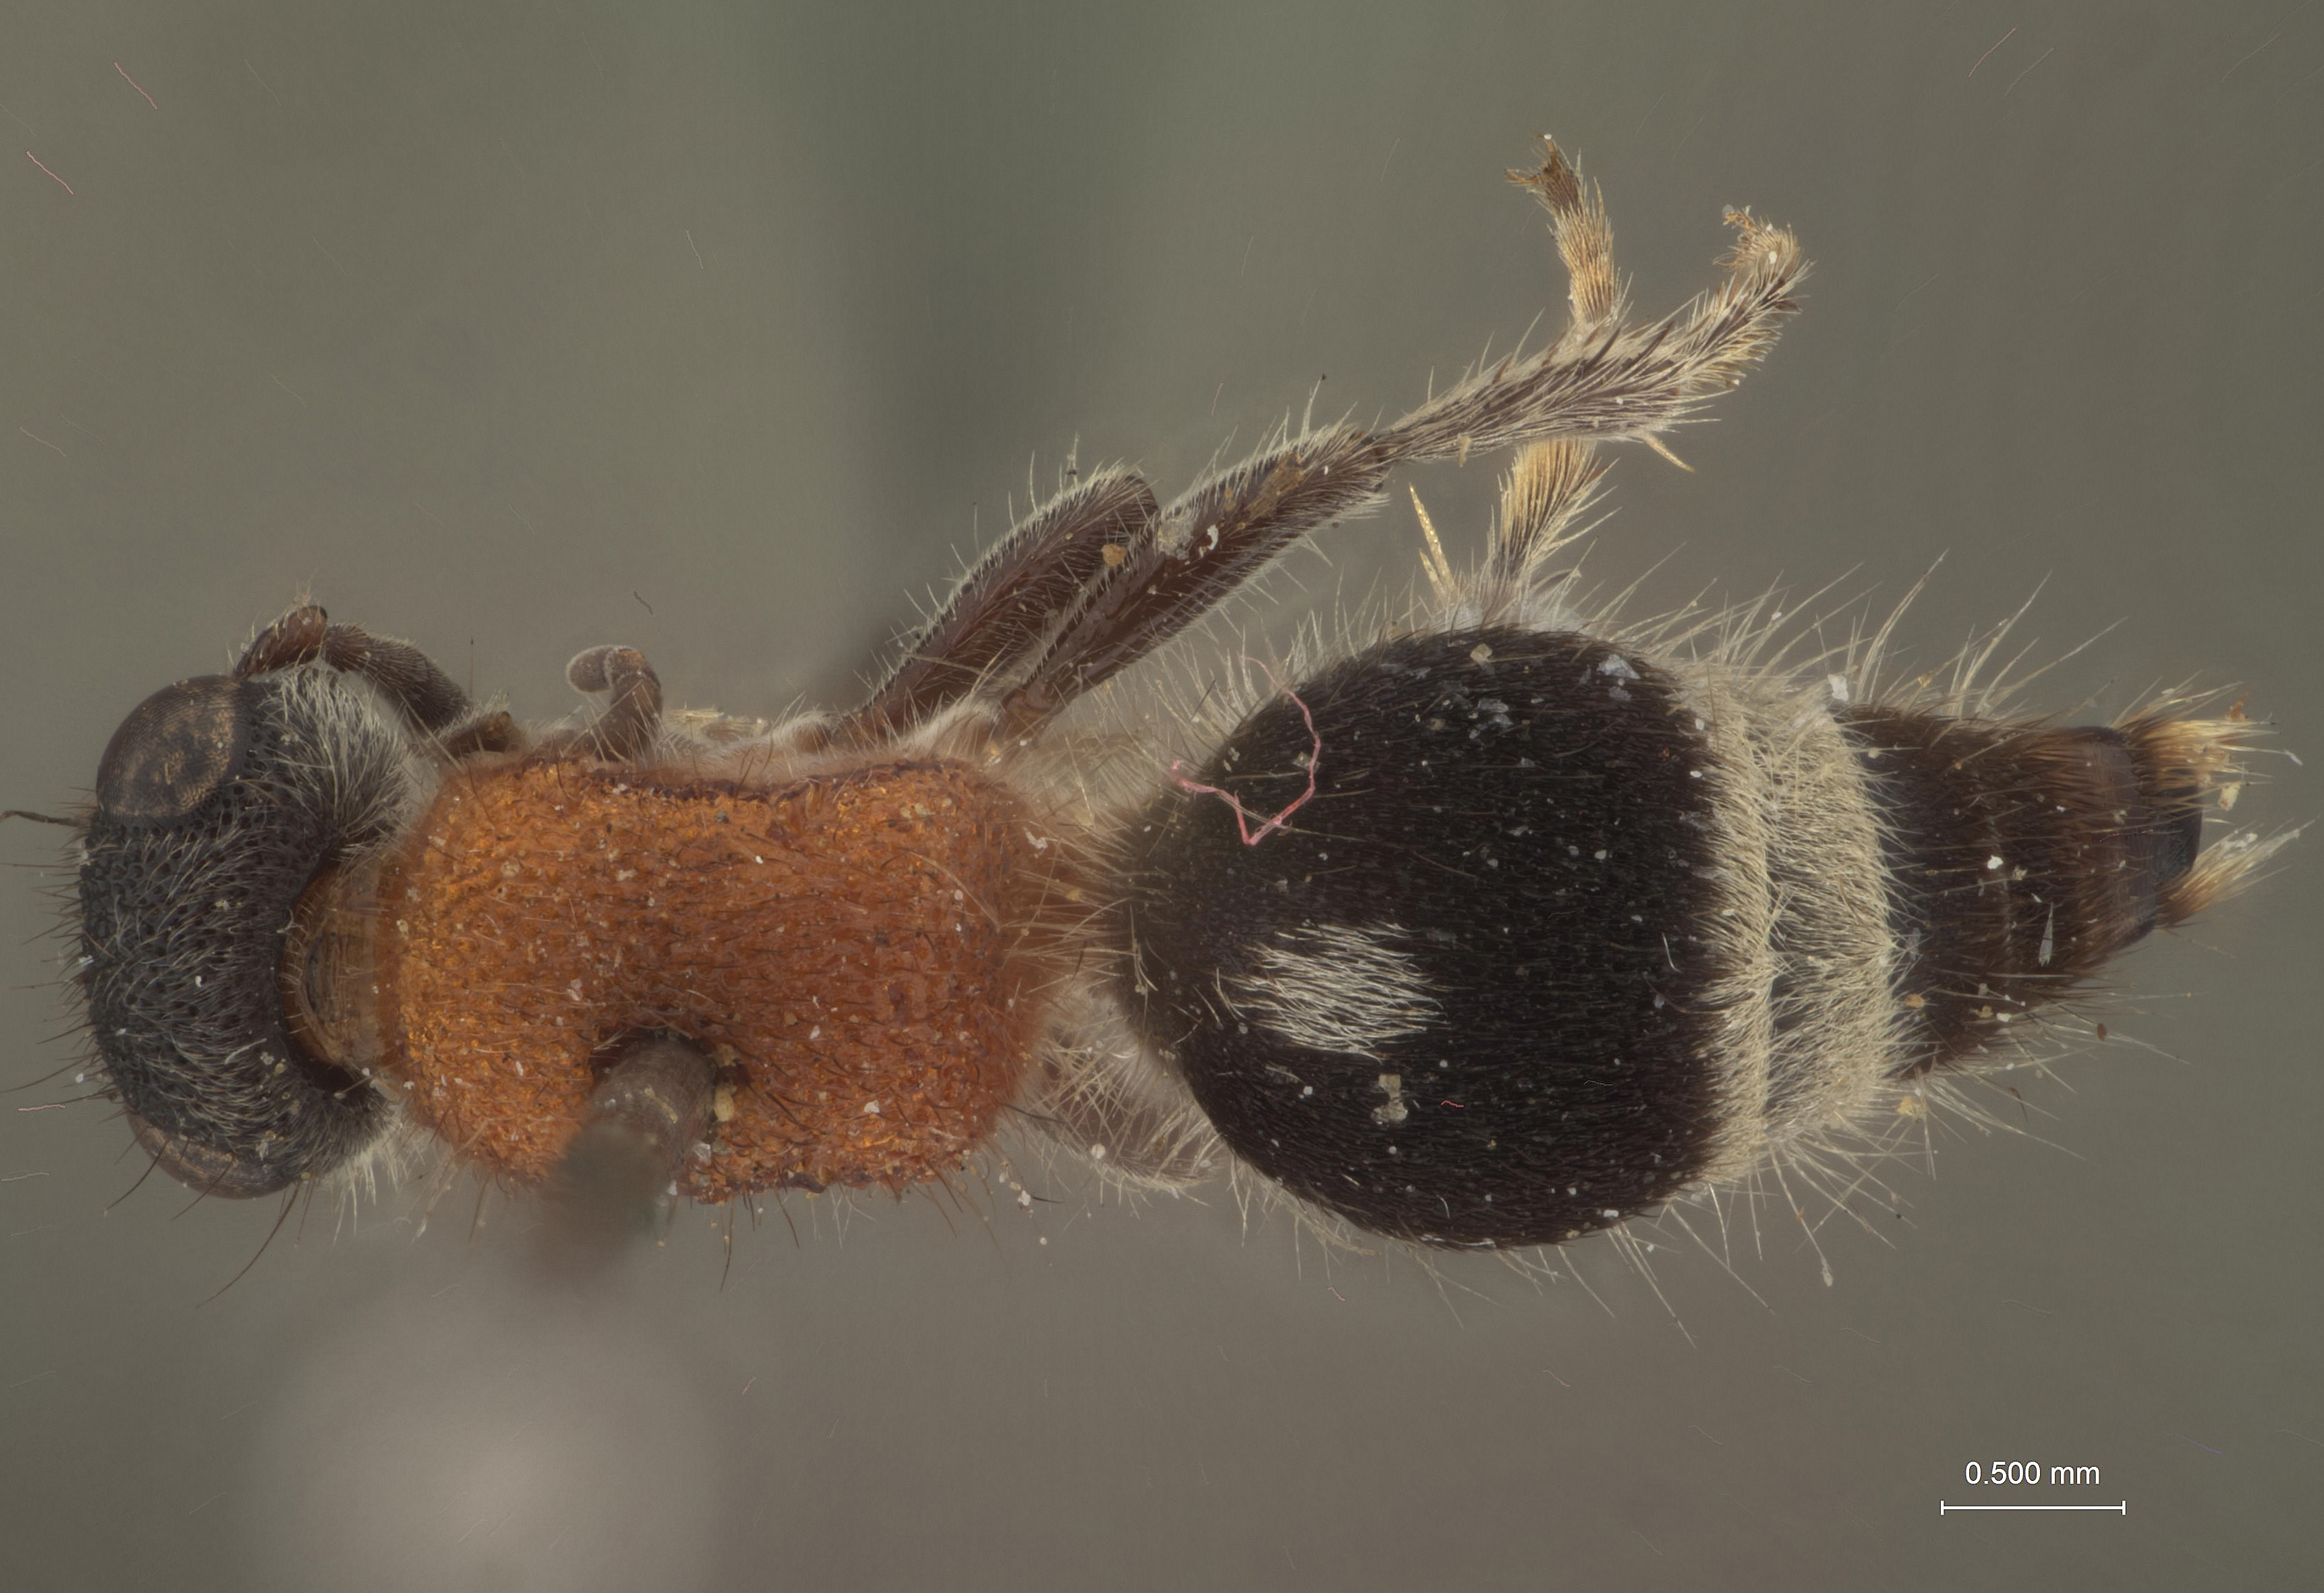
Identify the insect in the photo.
Smicromyrme annularis
